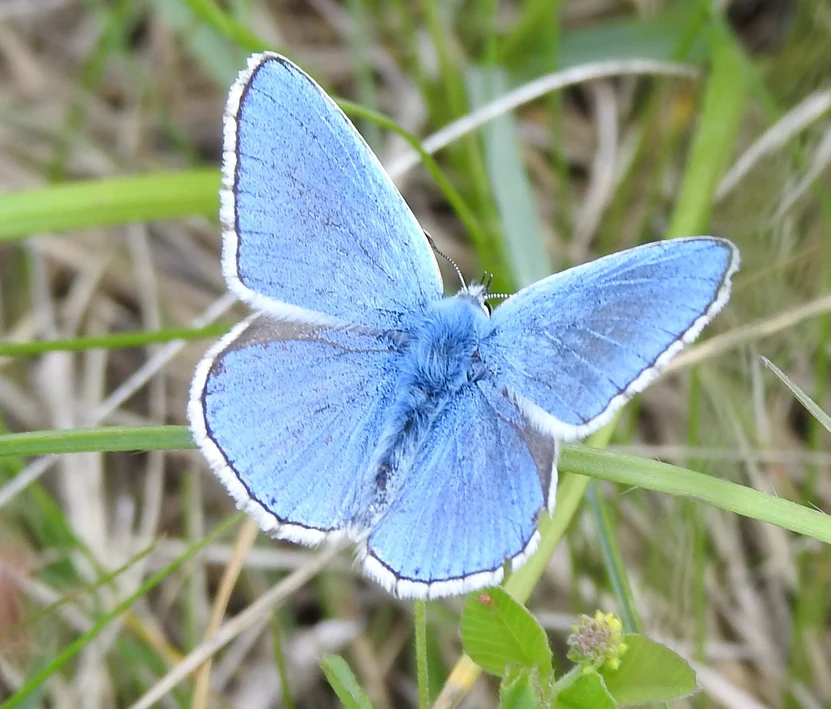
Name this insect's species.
Lysandra bellargus
